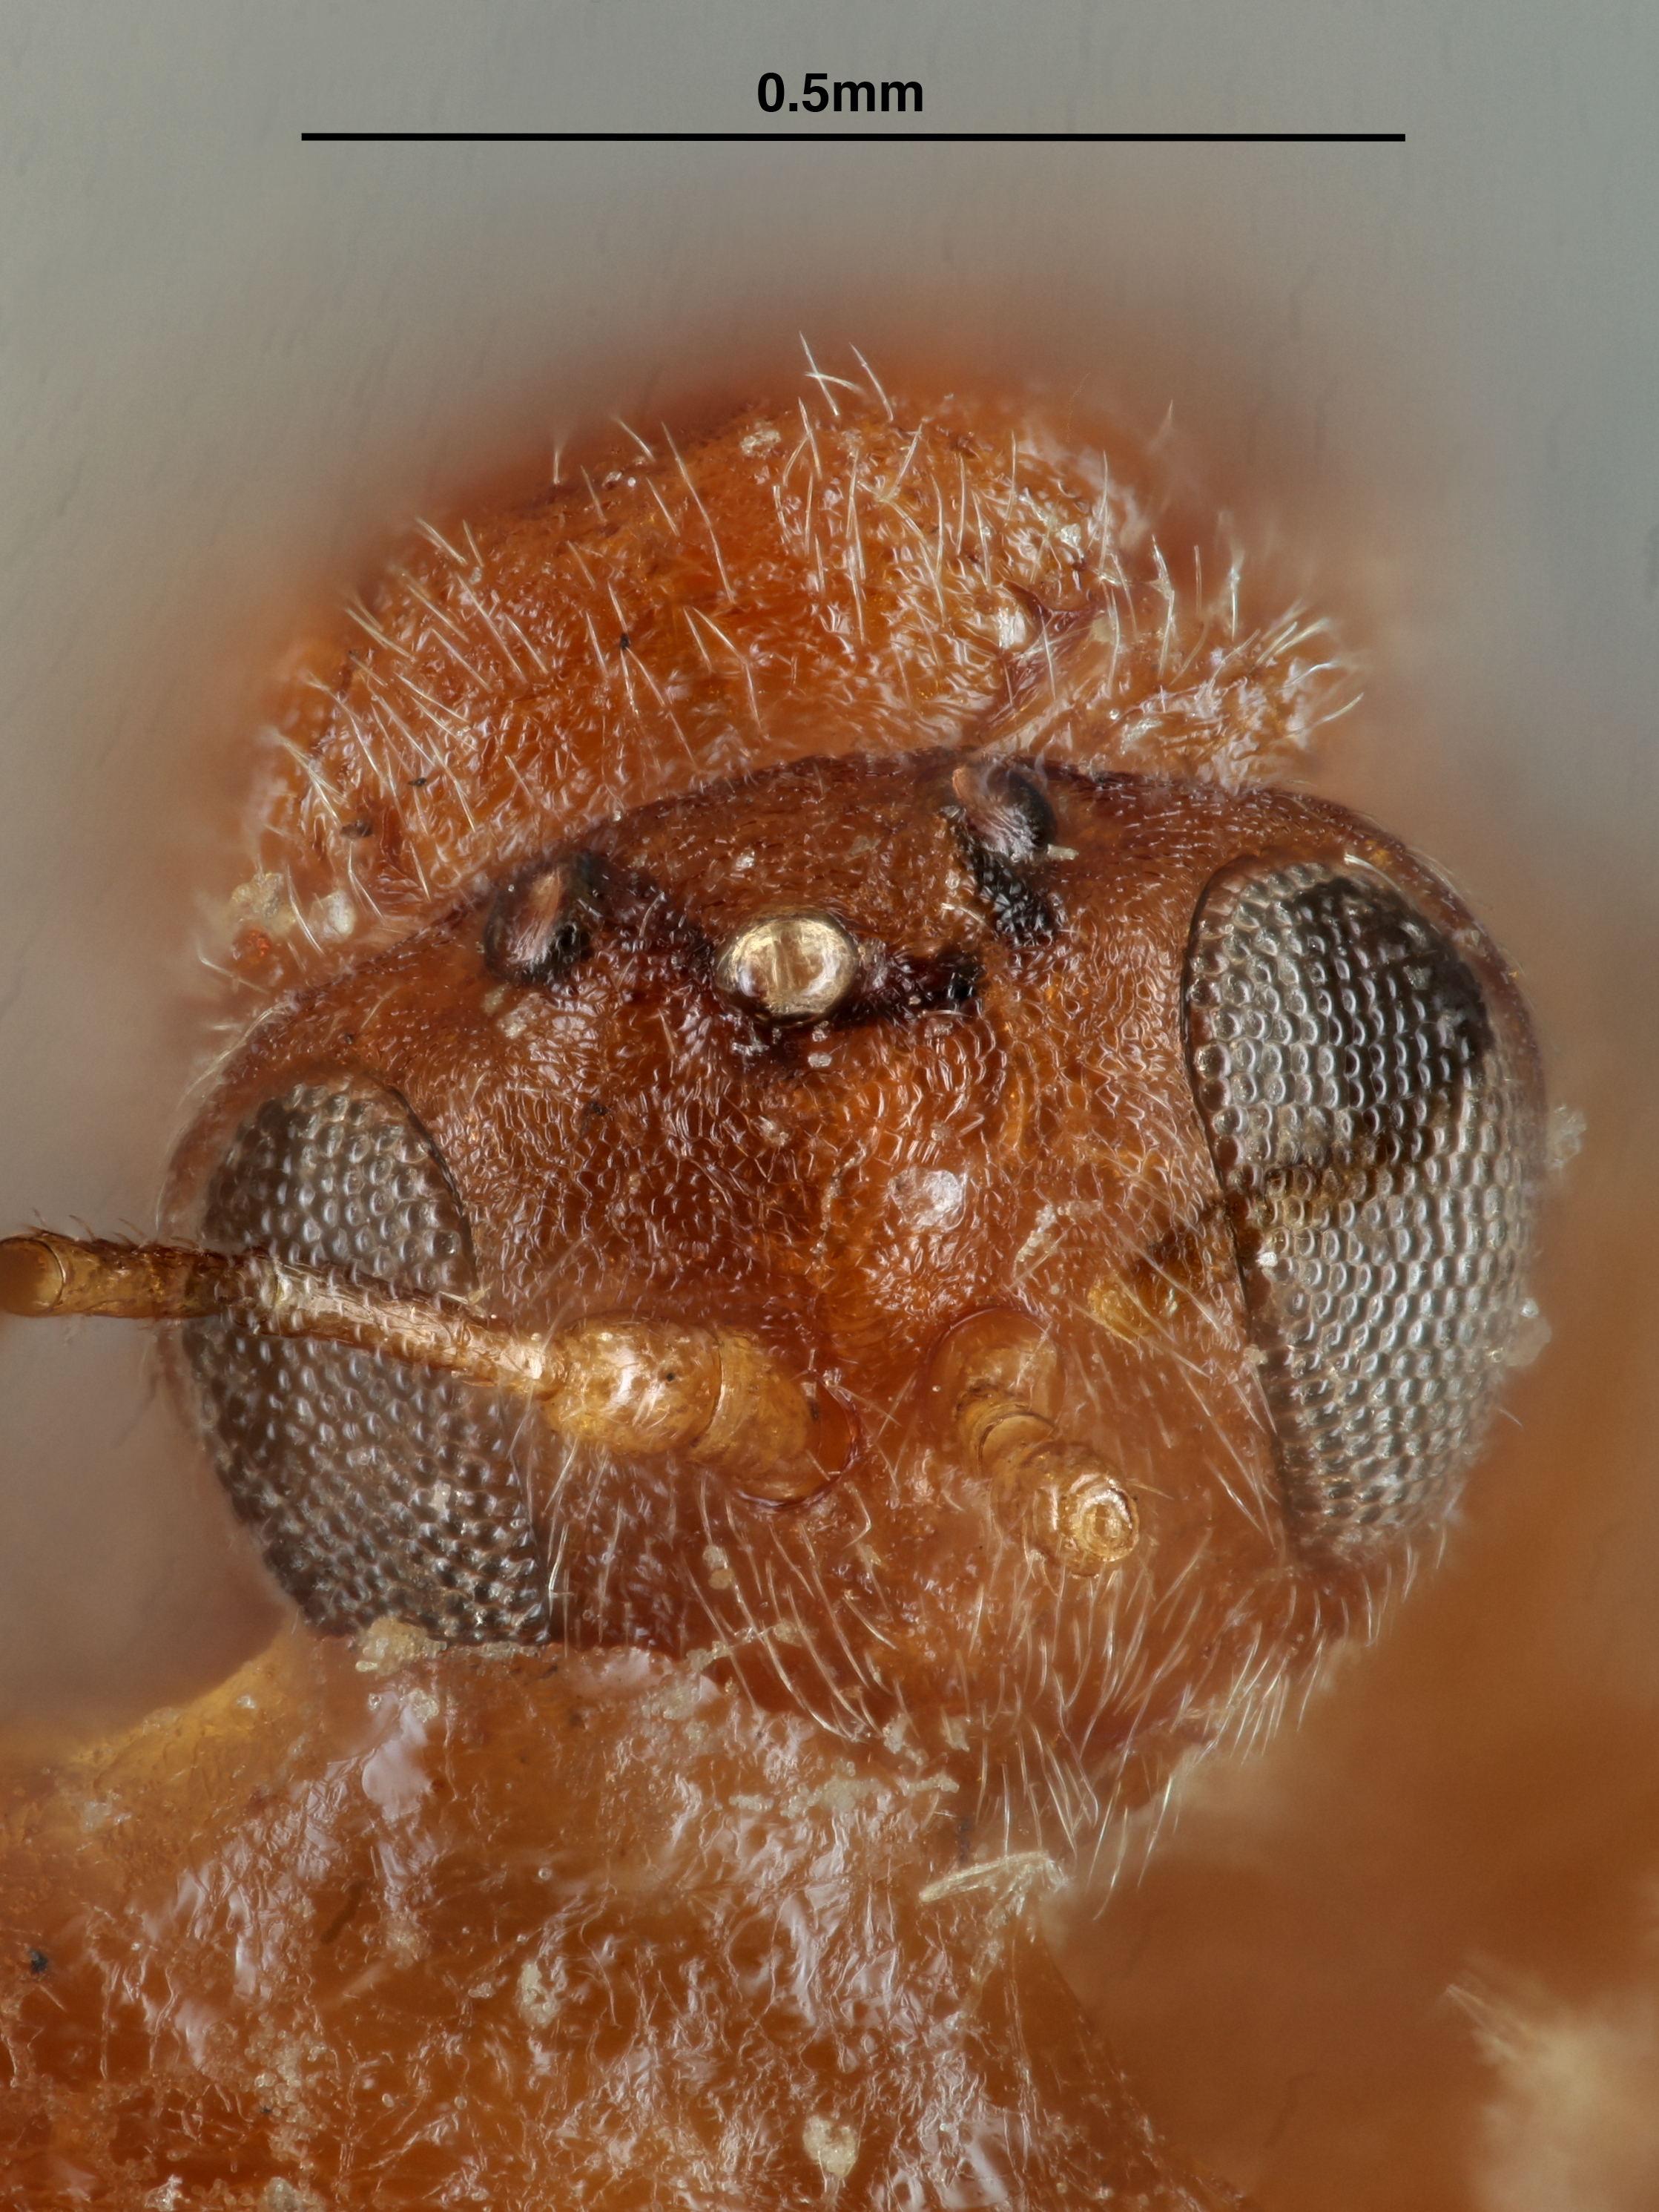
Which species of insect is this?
Cynips quercus
